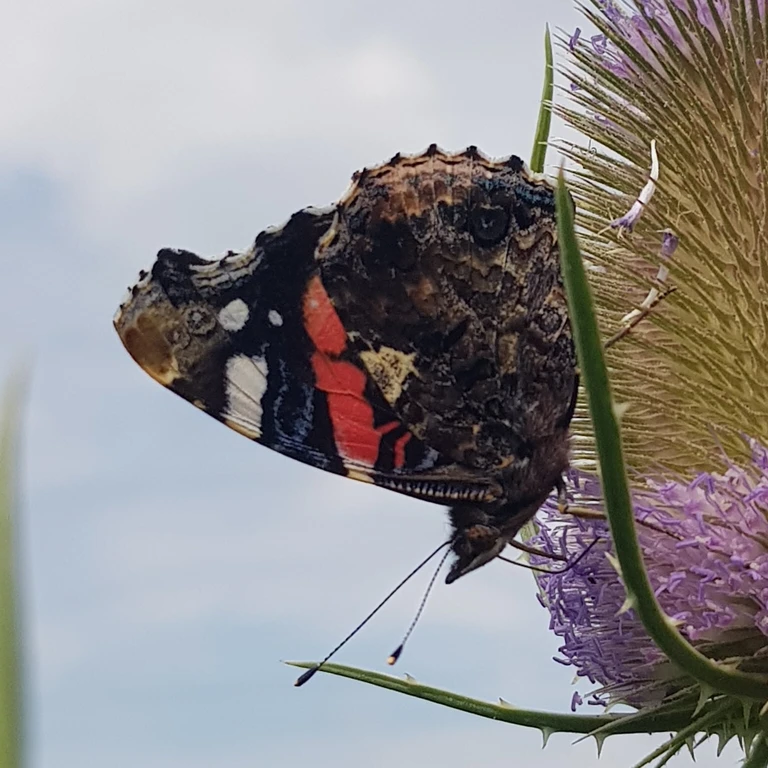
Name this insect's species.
Vanessa atalanta
